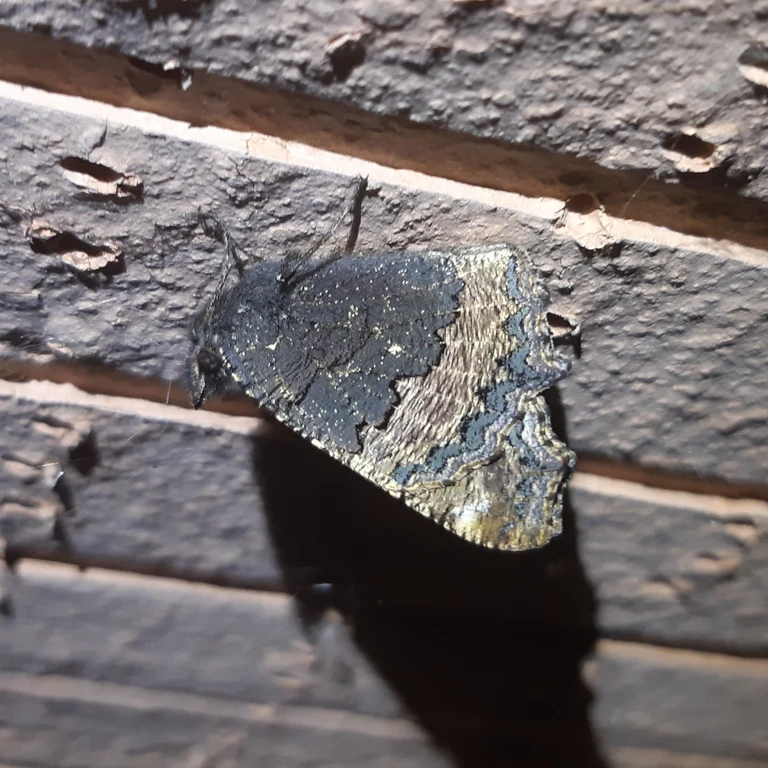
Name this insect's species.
Aglais urticae
